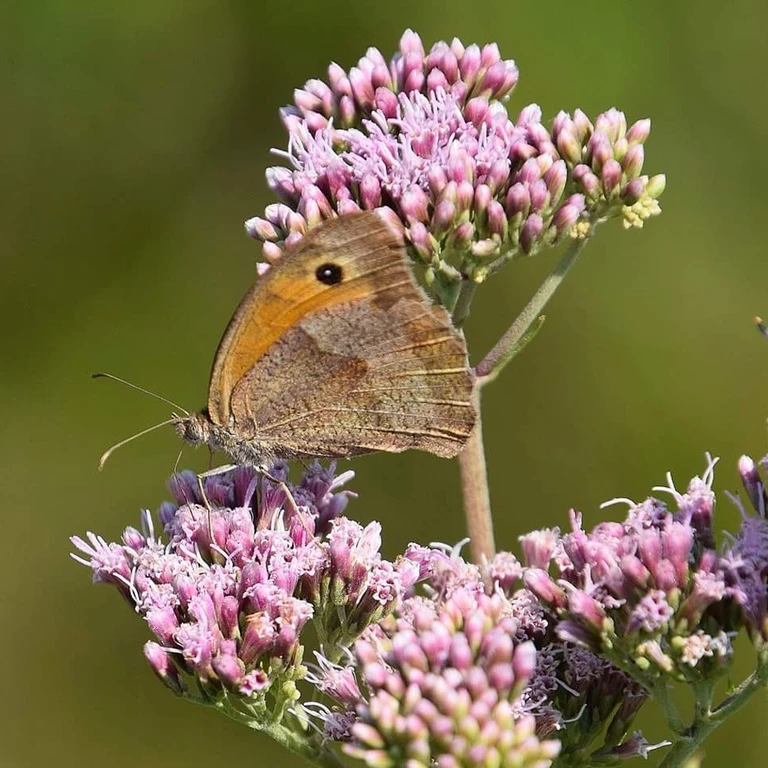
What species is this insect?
Maniola jurtina
